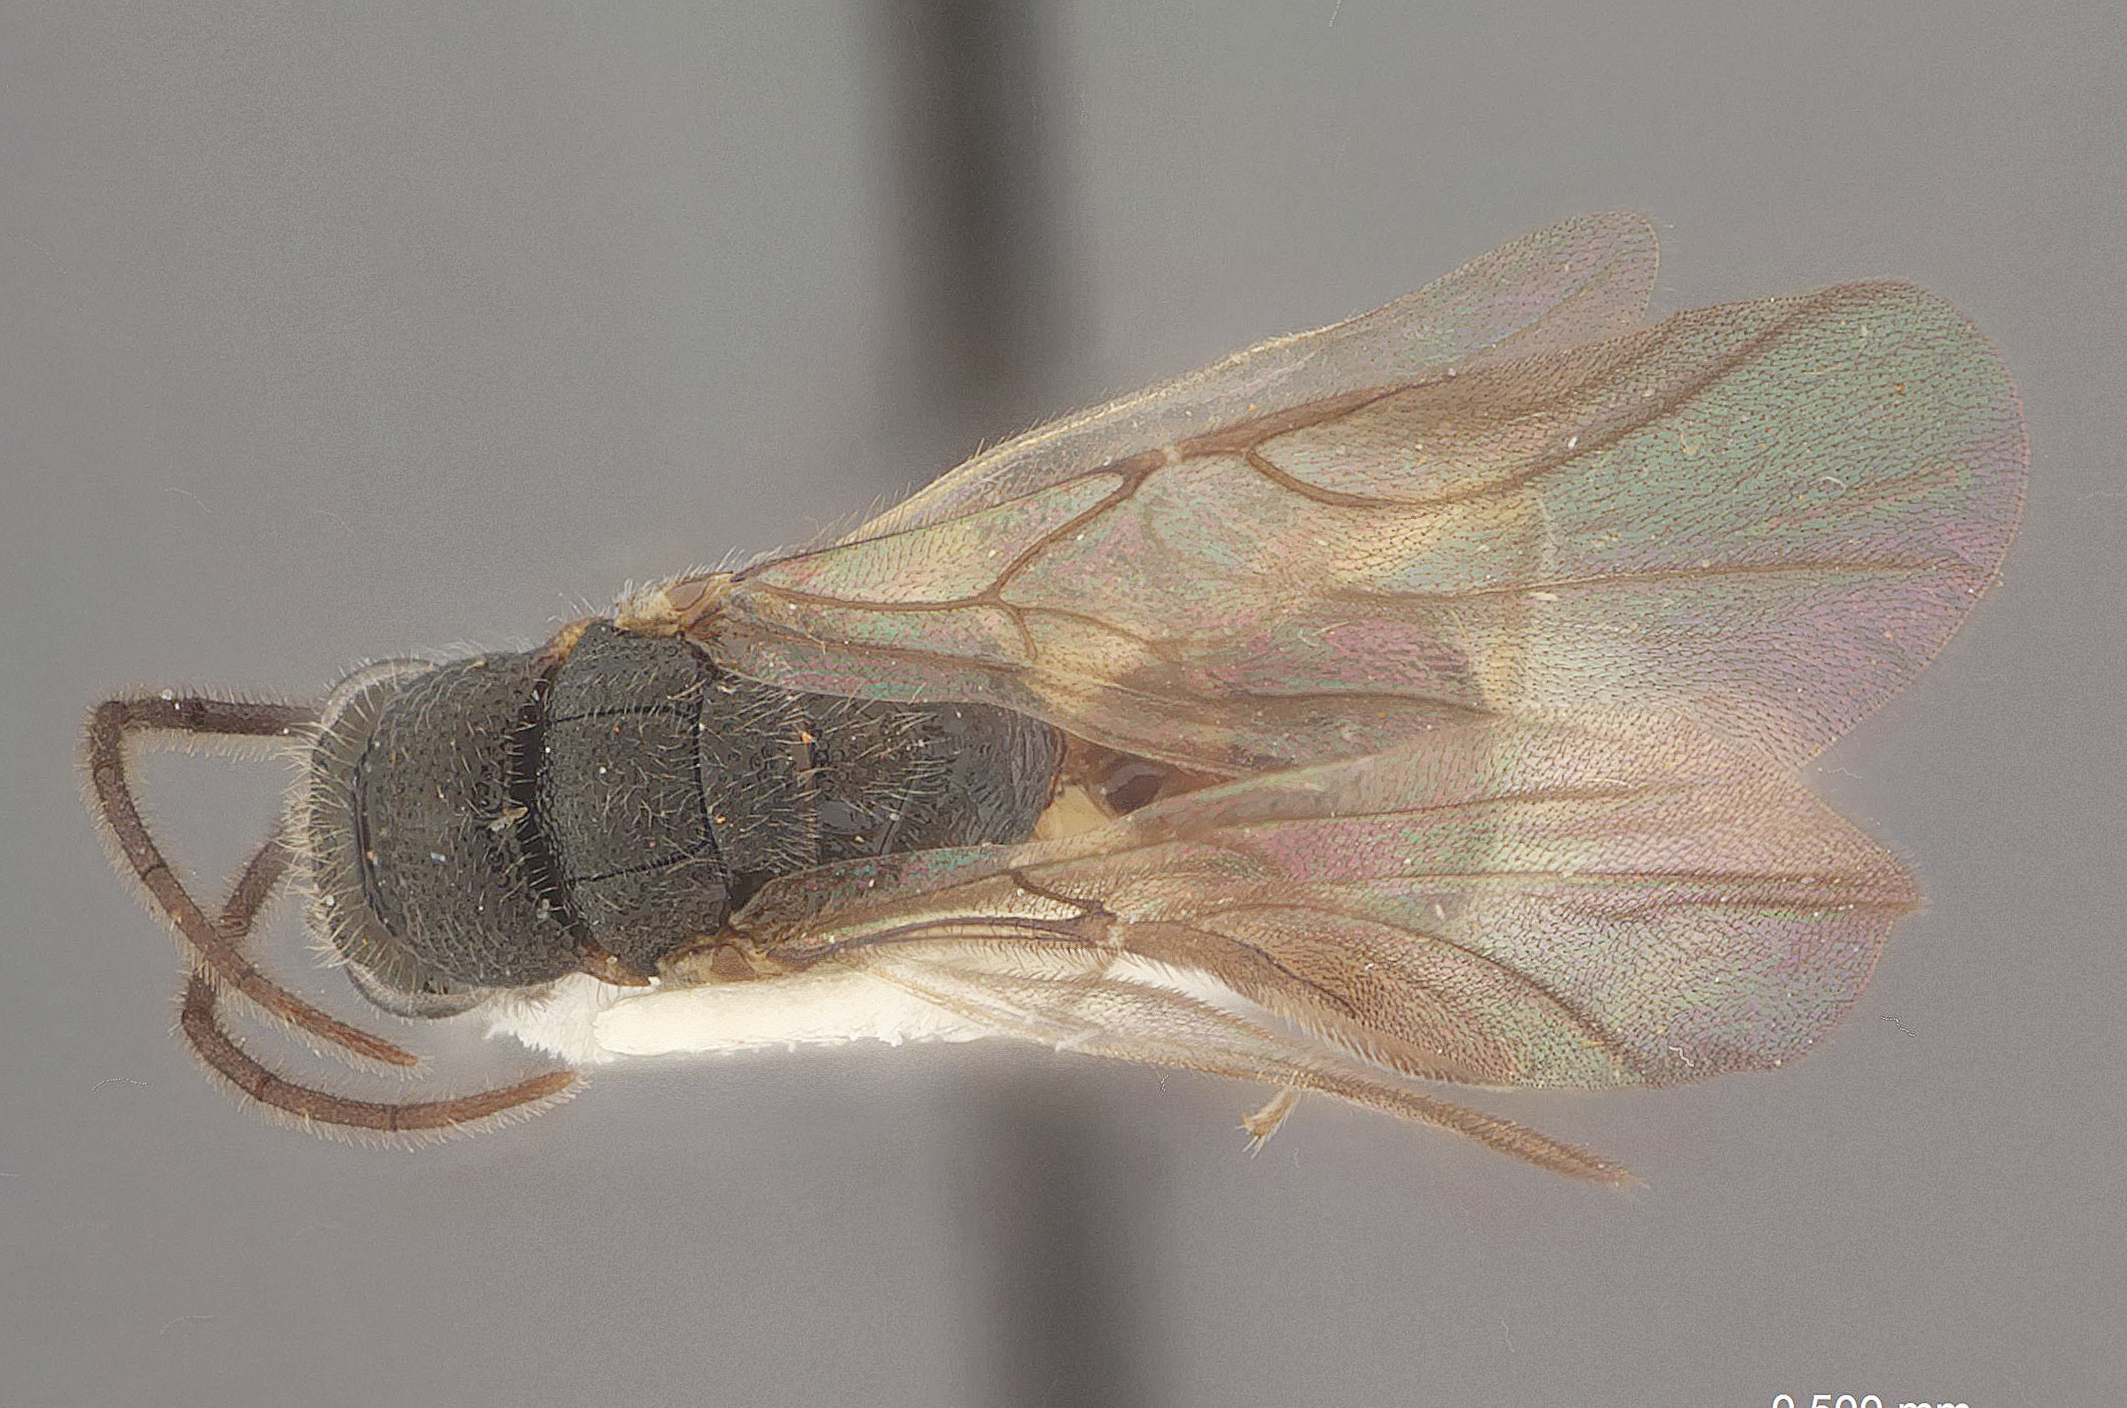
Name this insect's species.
Colocar alticola
